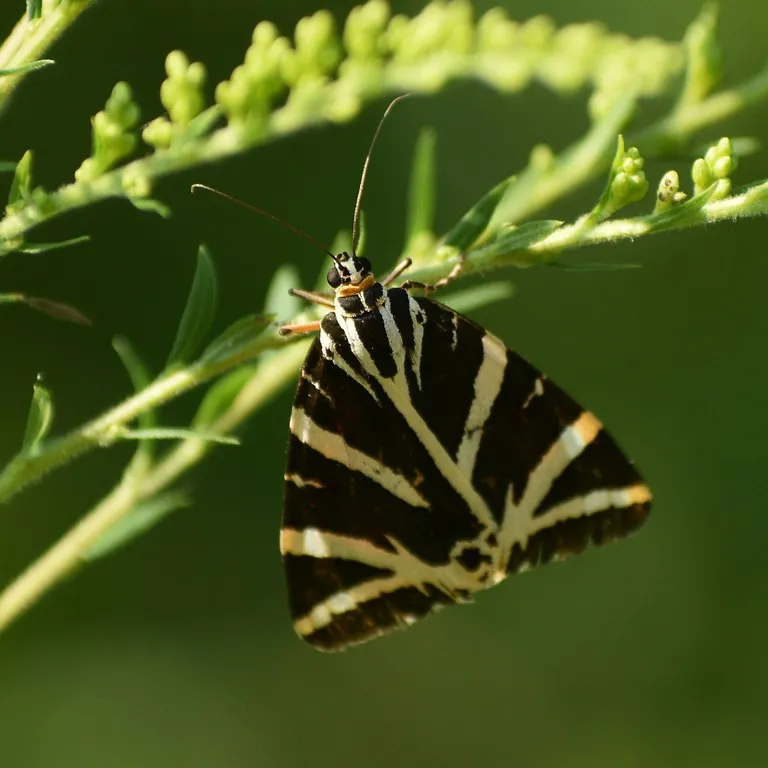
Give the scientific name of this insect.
Euplagia quadripunctaria
